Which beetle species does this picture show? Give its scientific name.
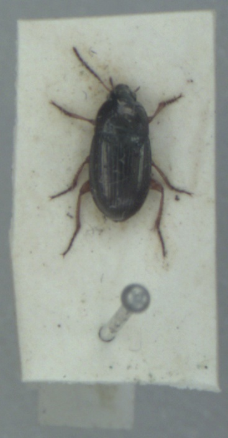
Amara familiaris
